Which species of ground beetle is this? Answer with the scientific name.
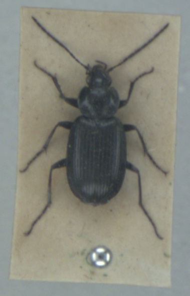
Agonum emarginatum
